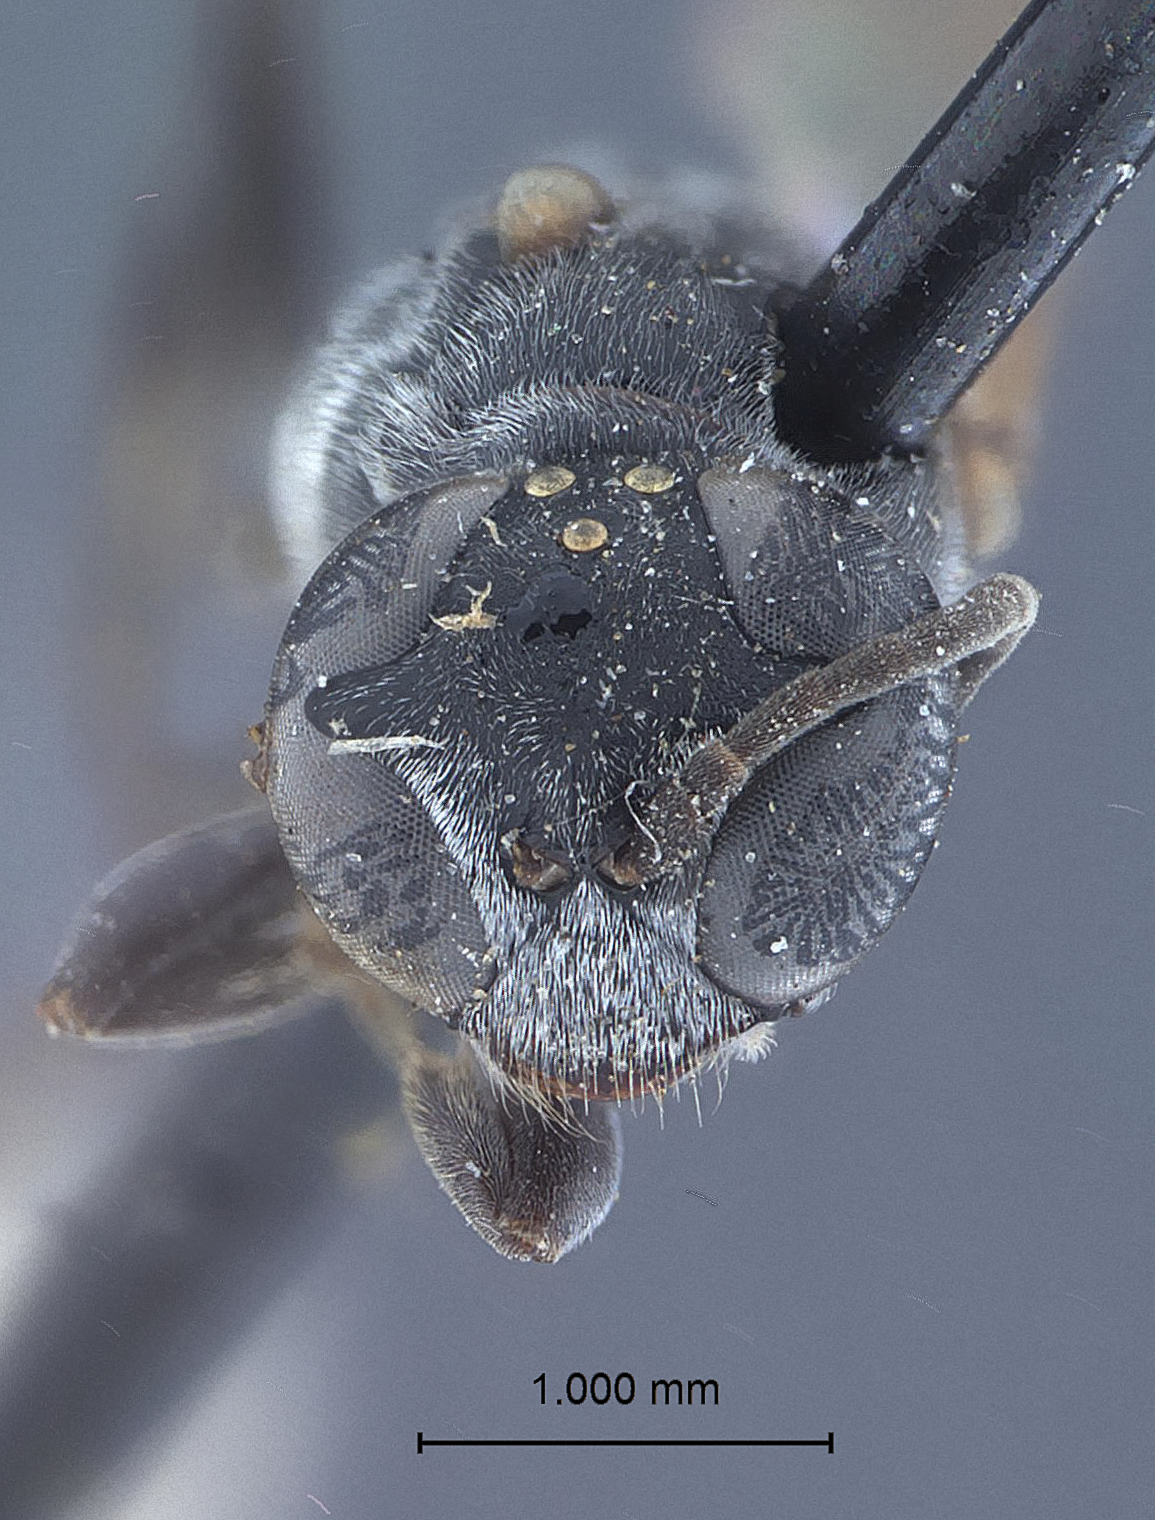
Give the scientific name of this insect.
Trypoxylon plesium
